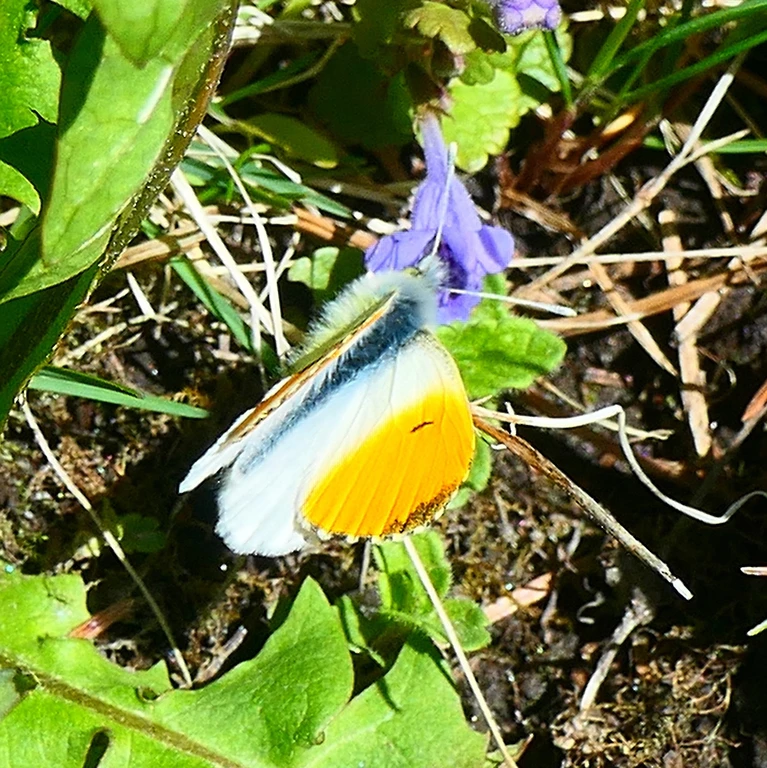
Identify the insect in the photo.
Anthocharis cardamines
